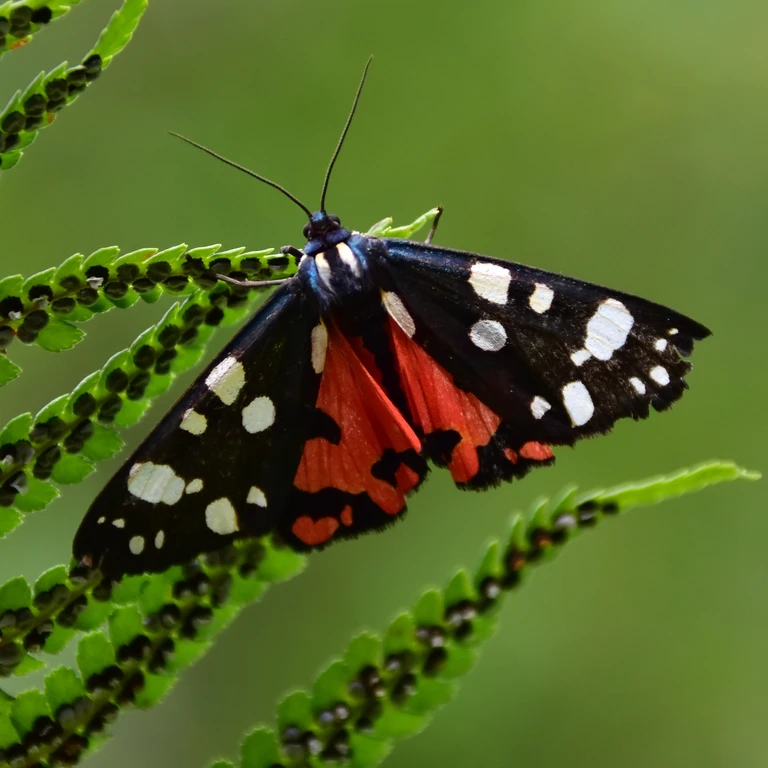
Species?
Callimorpha dominula
